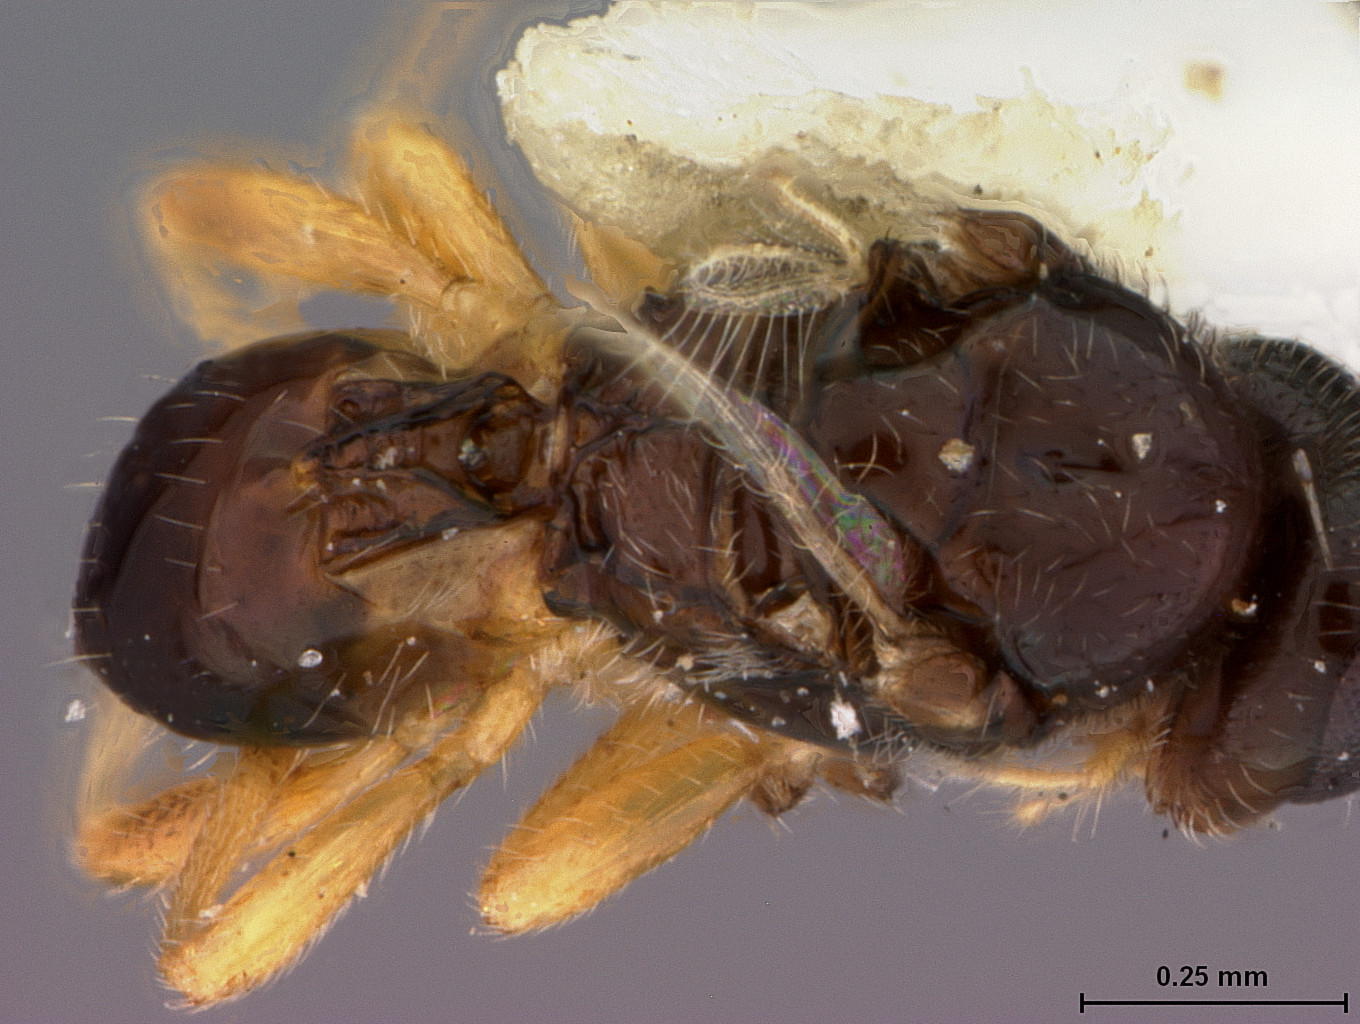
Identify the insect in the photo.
Parachasma riopereneum
